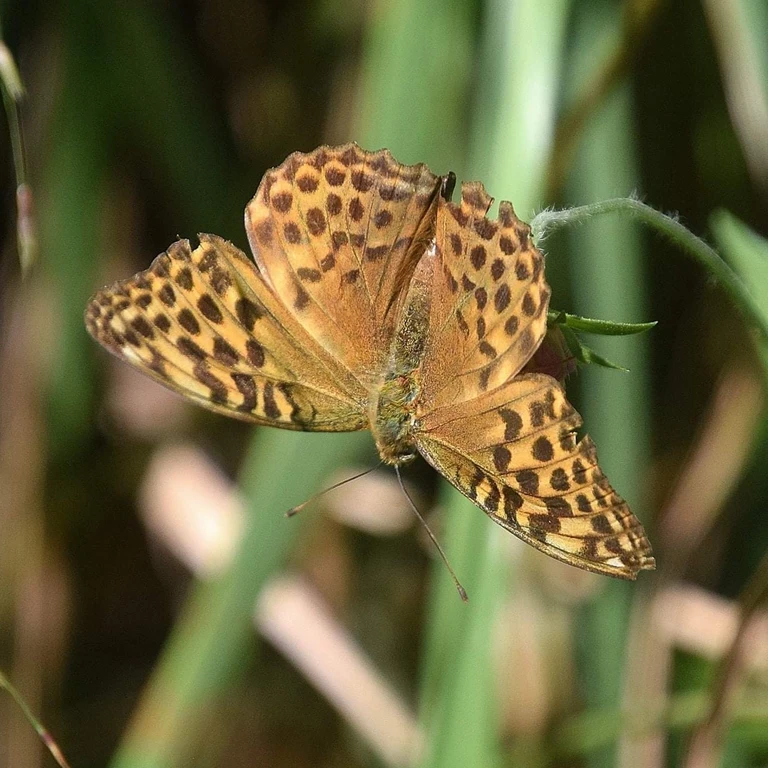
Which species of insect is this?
Argynnis paphia
